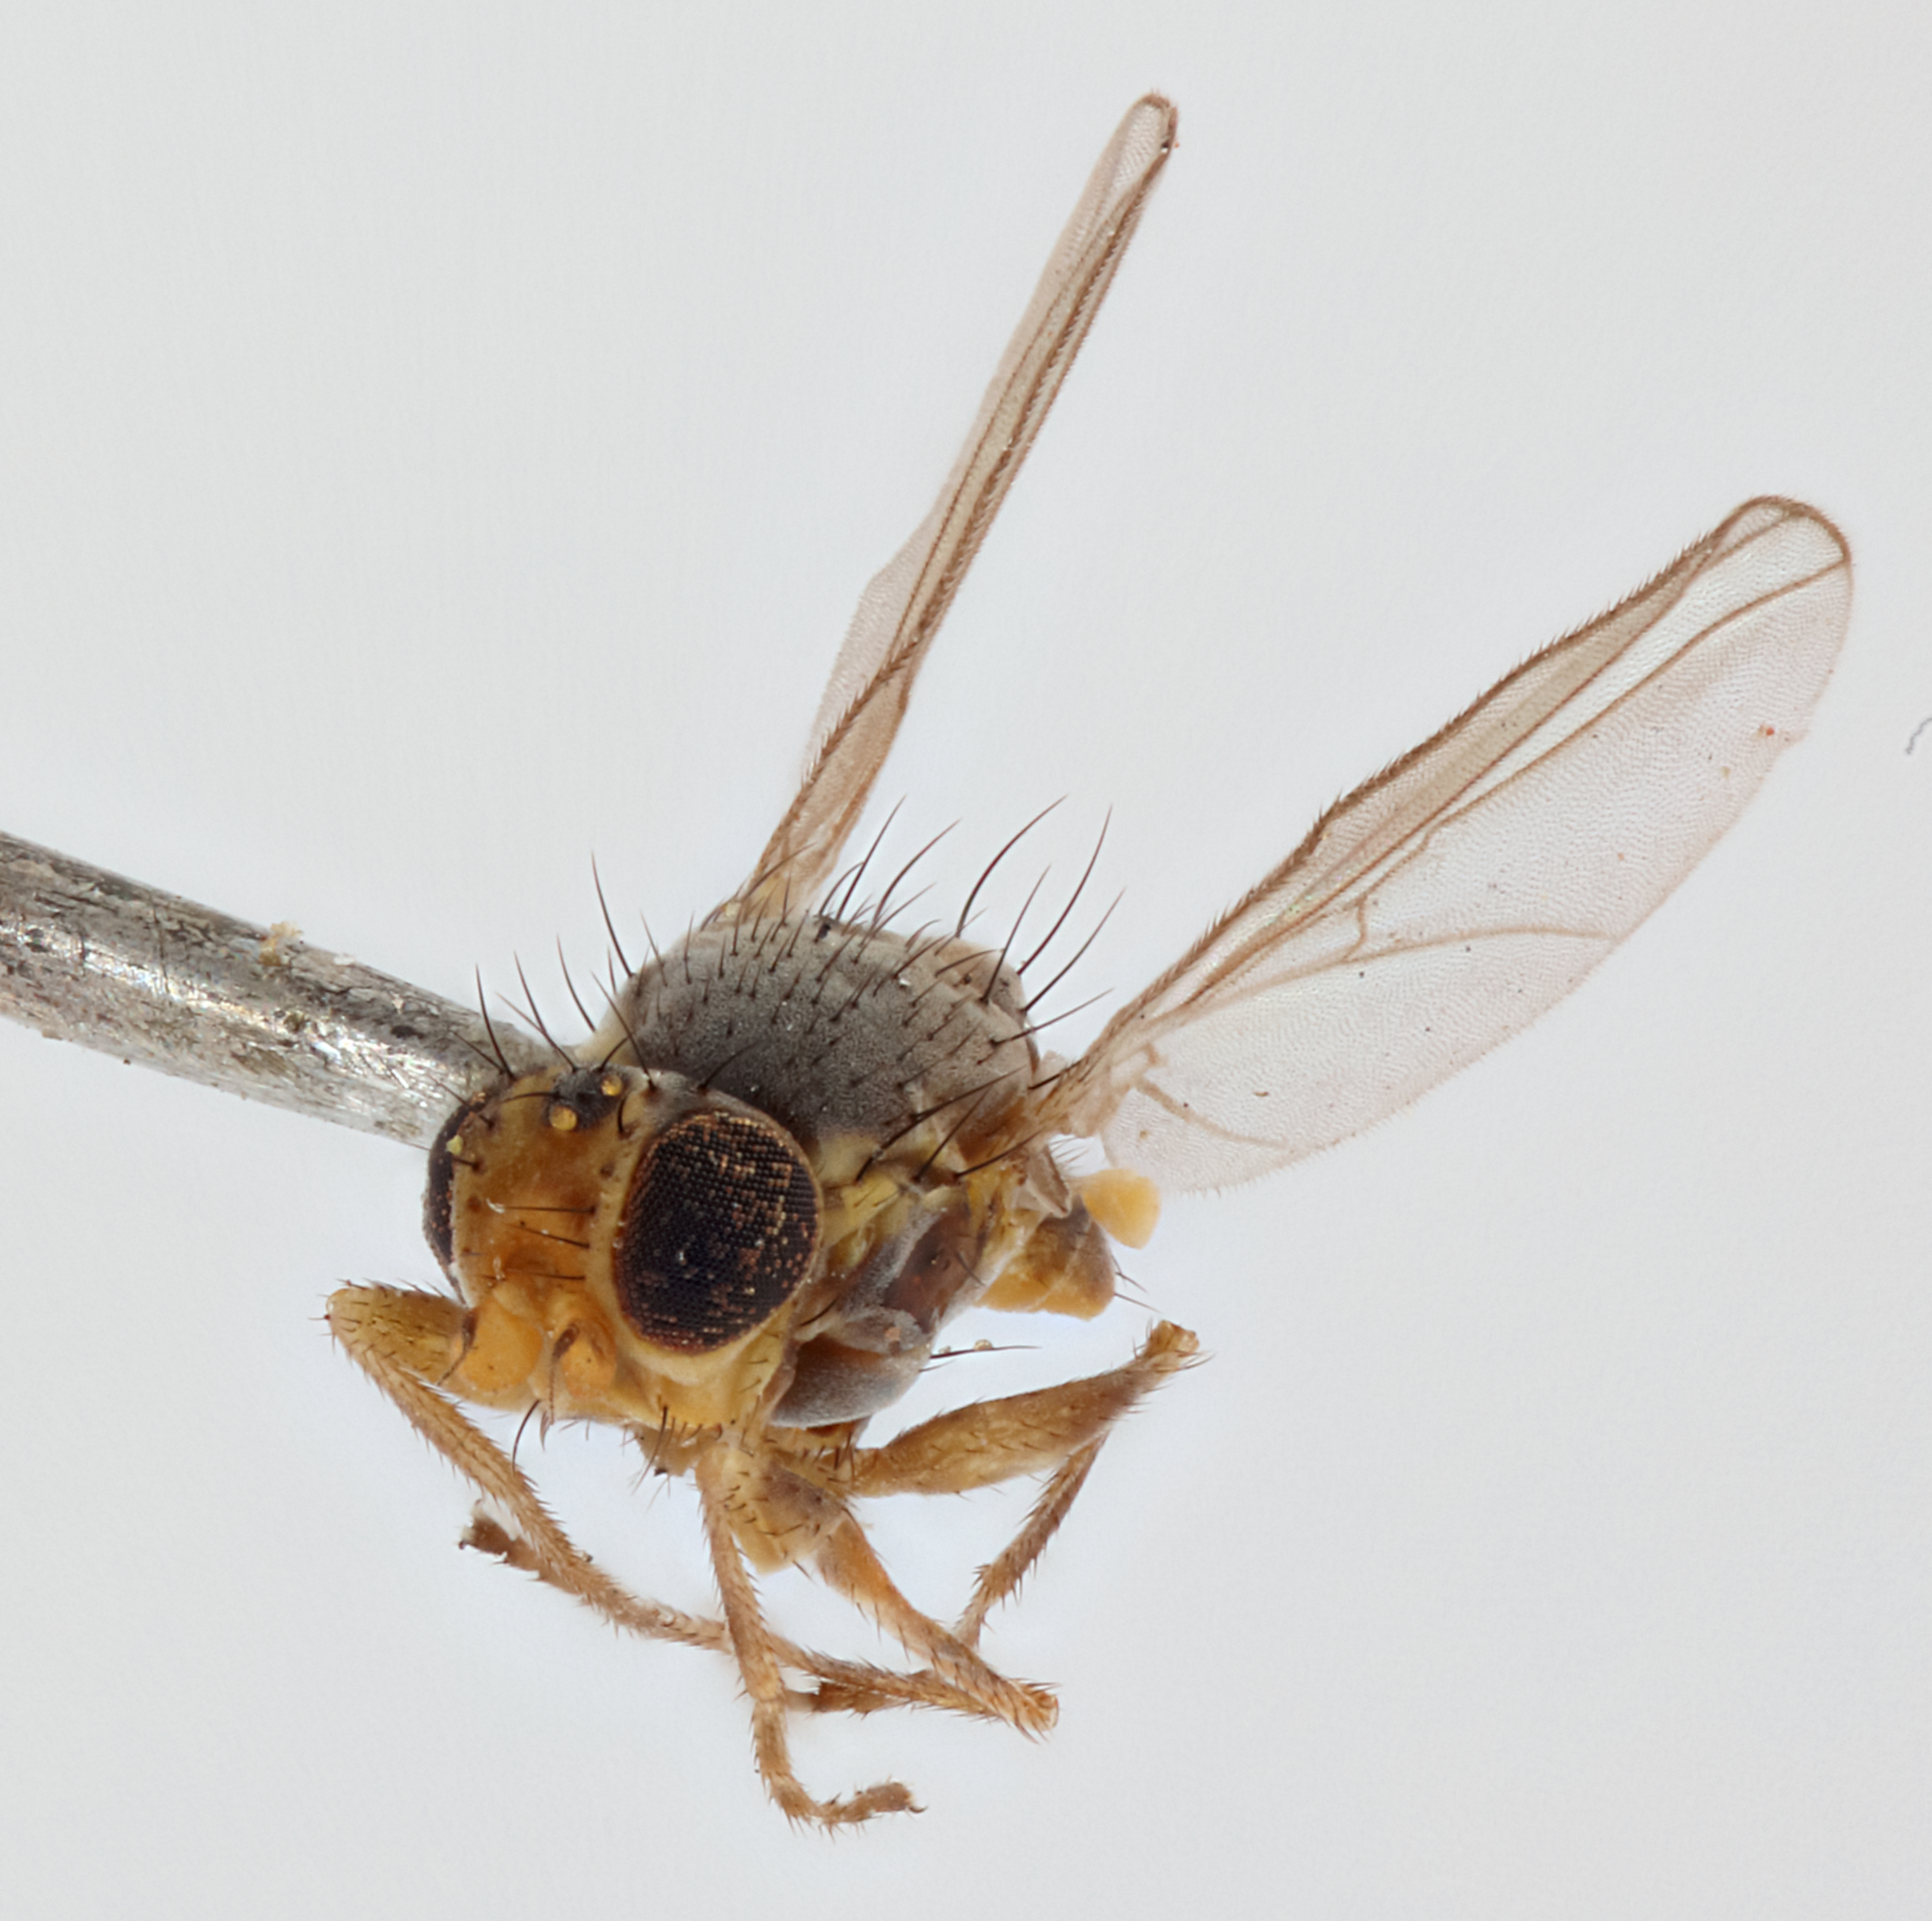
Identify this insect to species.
Liriomyza robiniae
